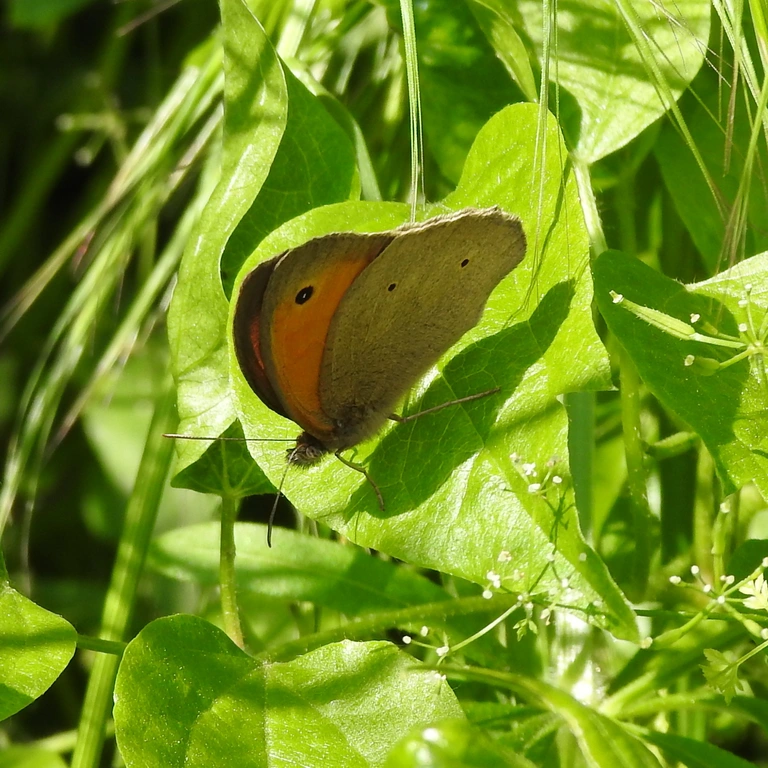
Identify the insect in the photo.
Maniola jurtina
